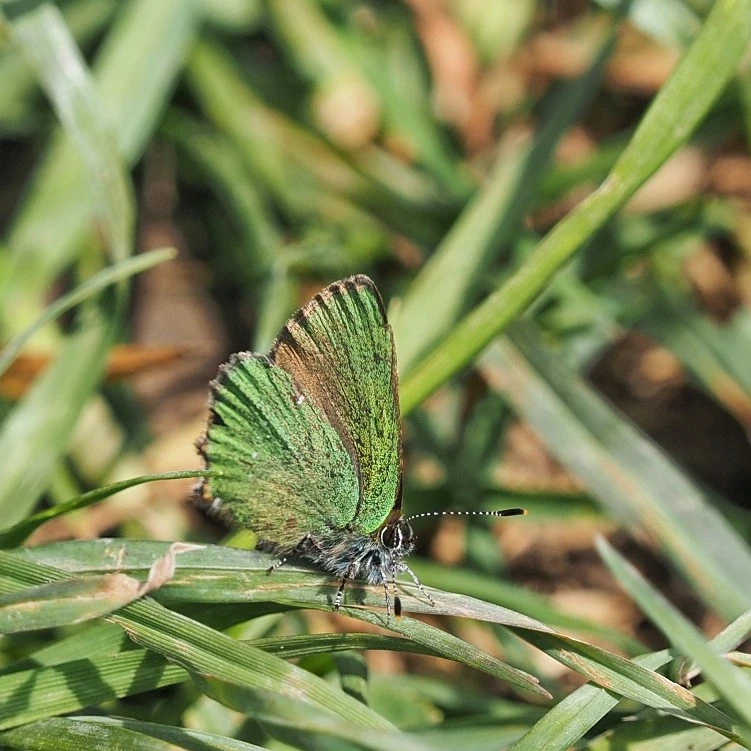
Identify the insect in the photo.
Callophrys rubi
